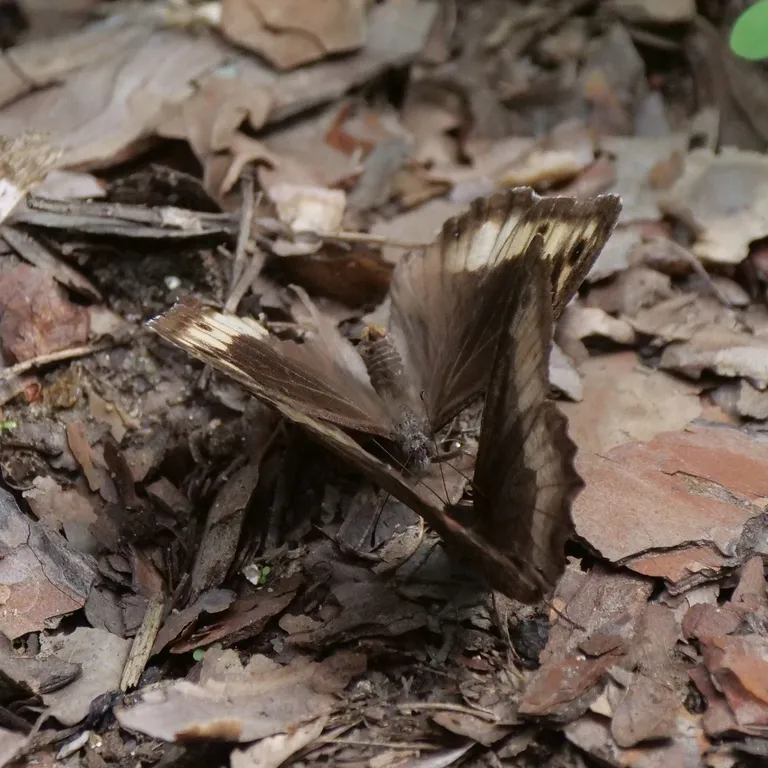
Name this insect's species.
Hipparchia fagi
